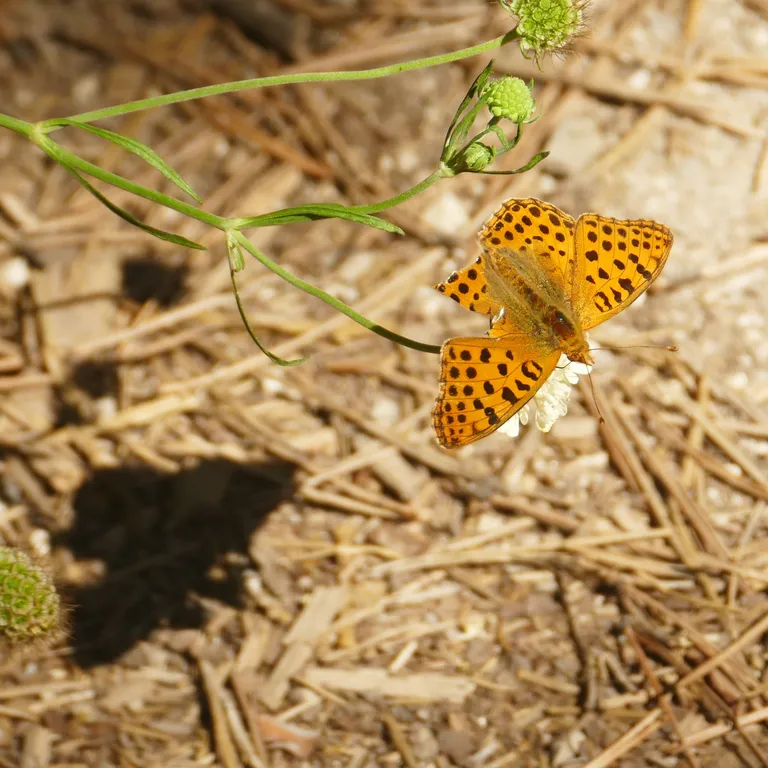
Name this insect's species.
Issoria lathonia
